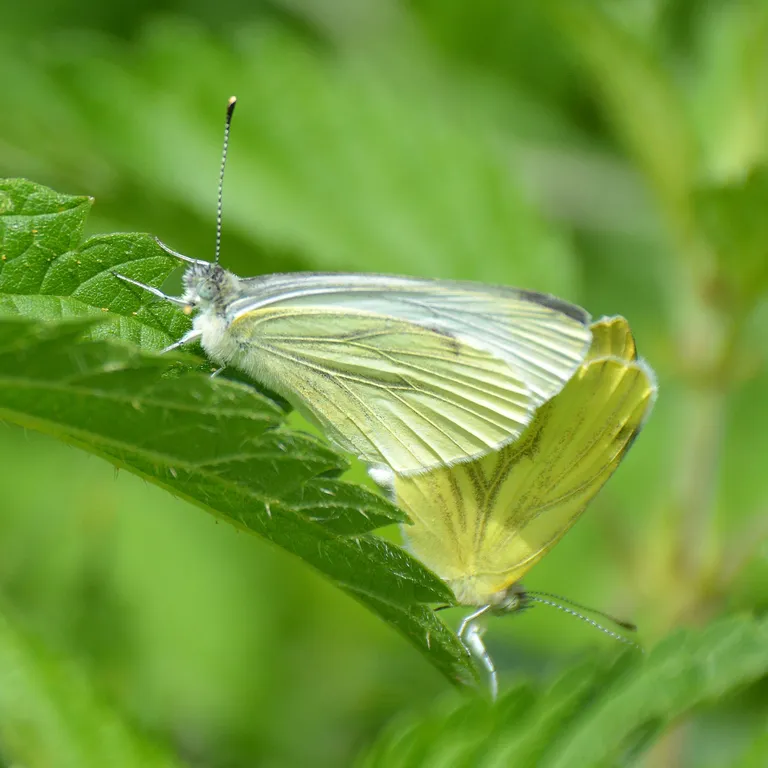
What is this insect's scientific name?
Pieris napi
